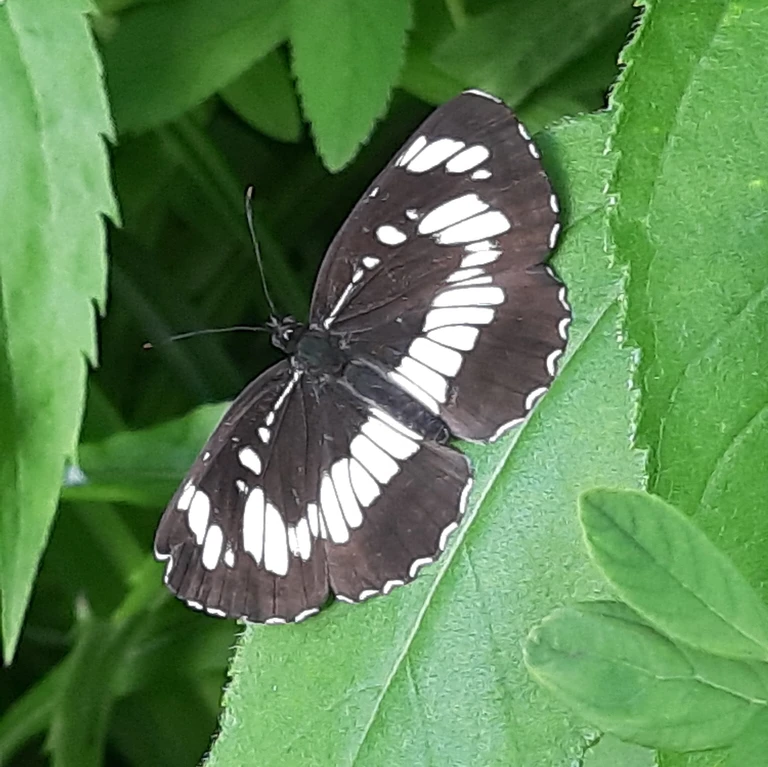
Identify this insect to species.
Neptis rivularis
